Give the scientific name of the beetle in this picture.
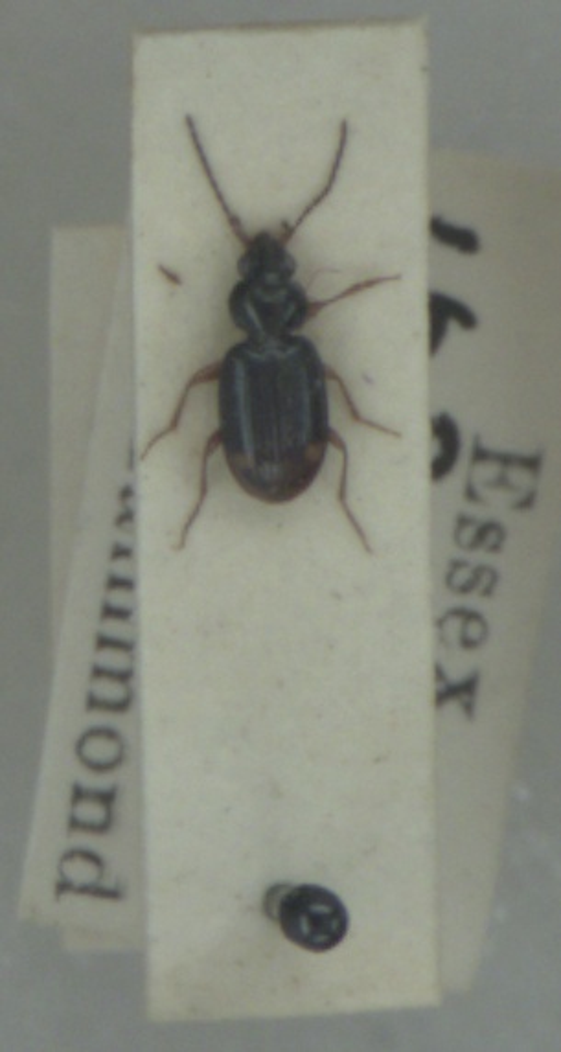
Bembidion biguttatum
